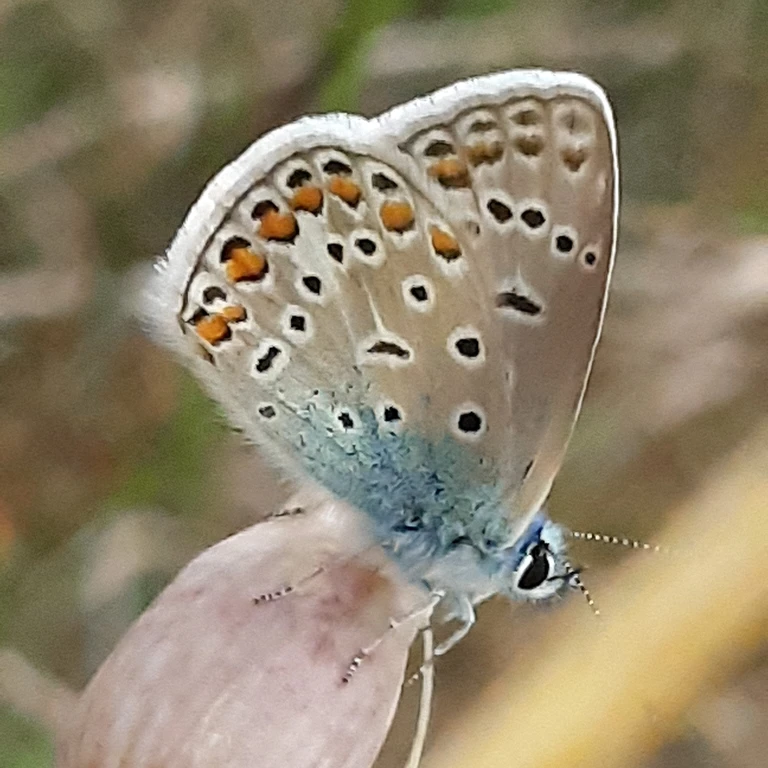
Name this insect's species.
Polyommatus icarus
